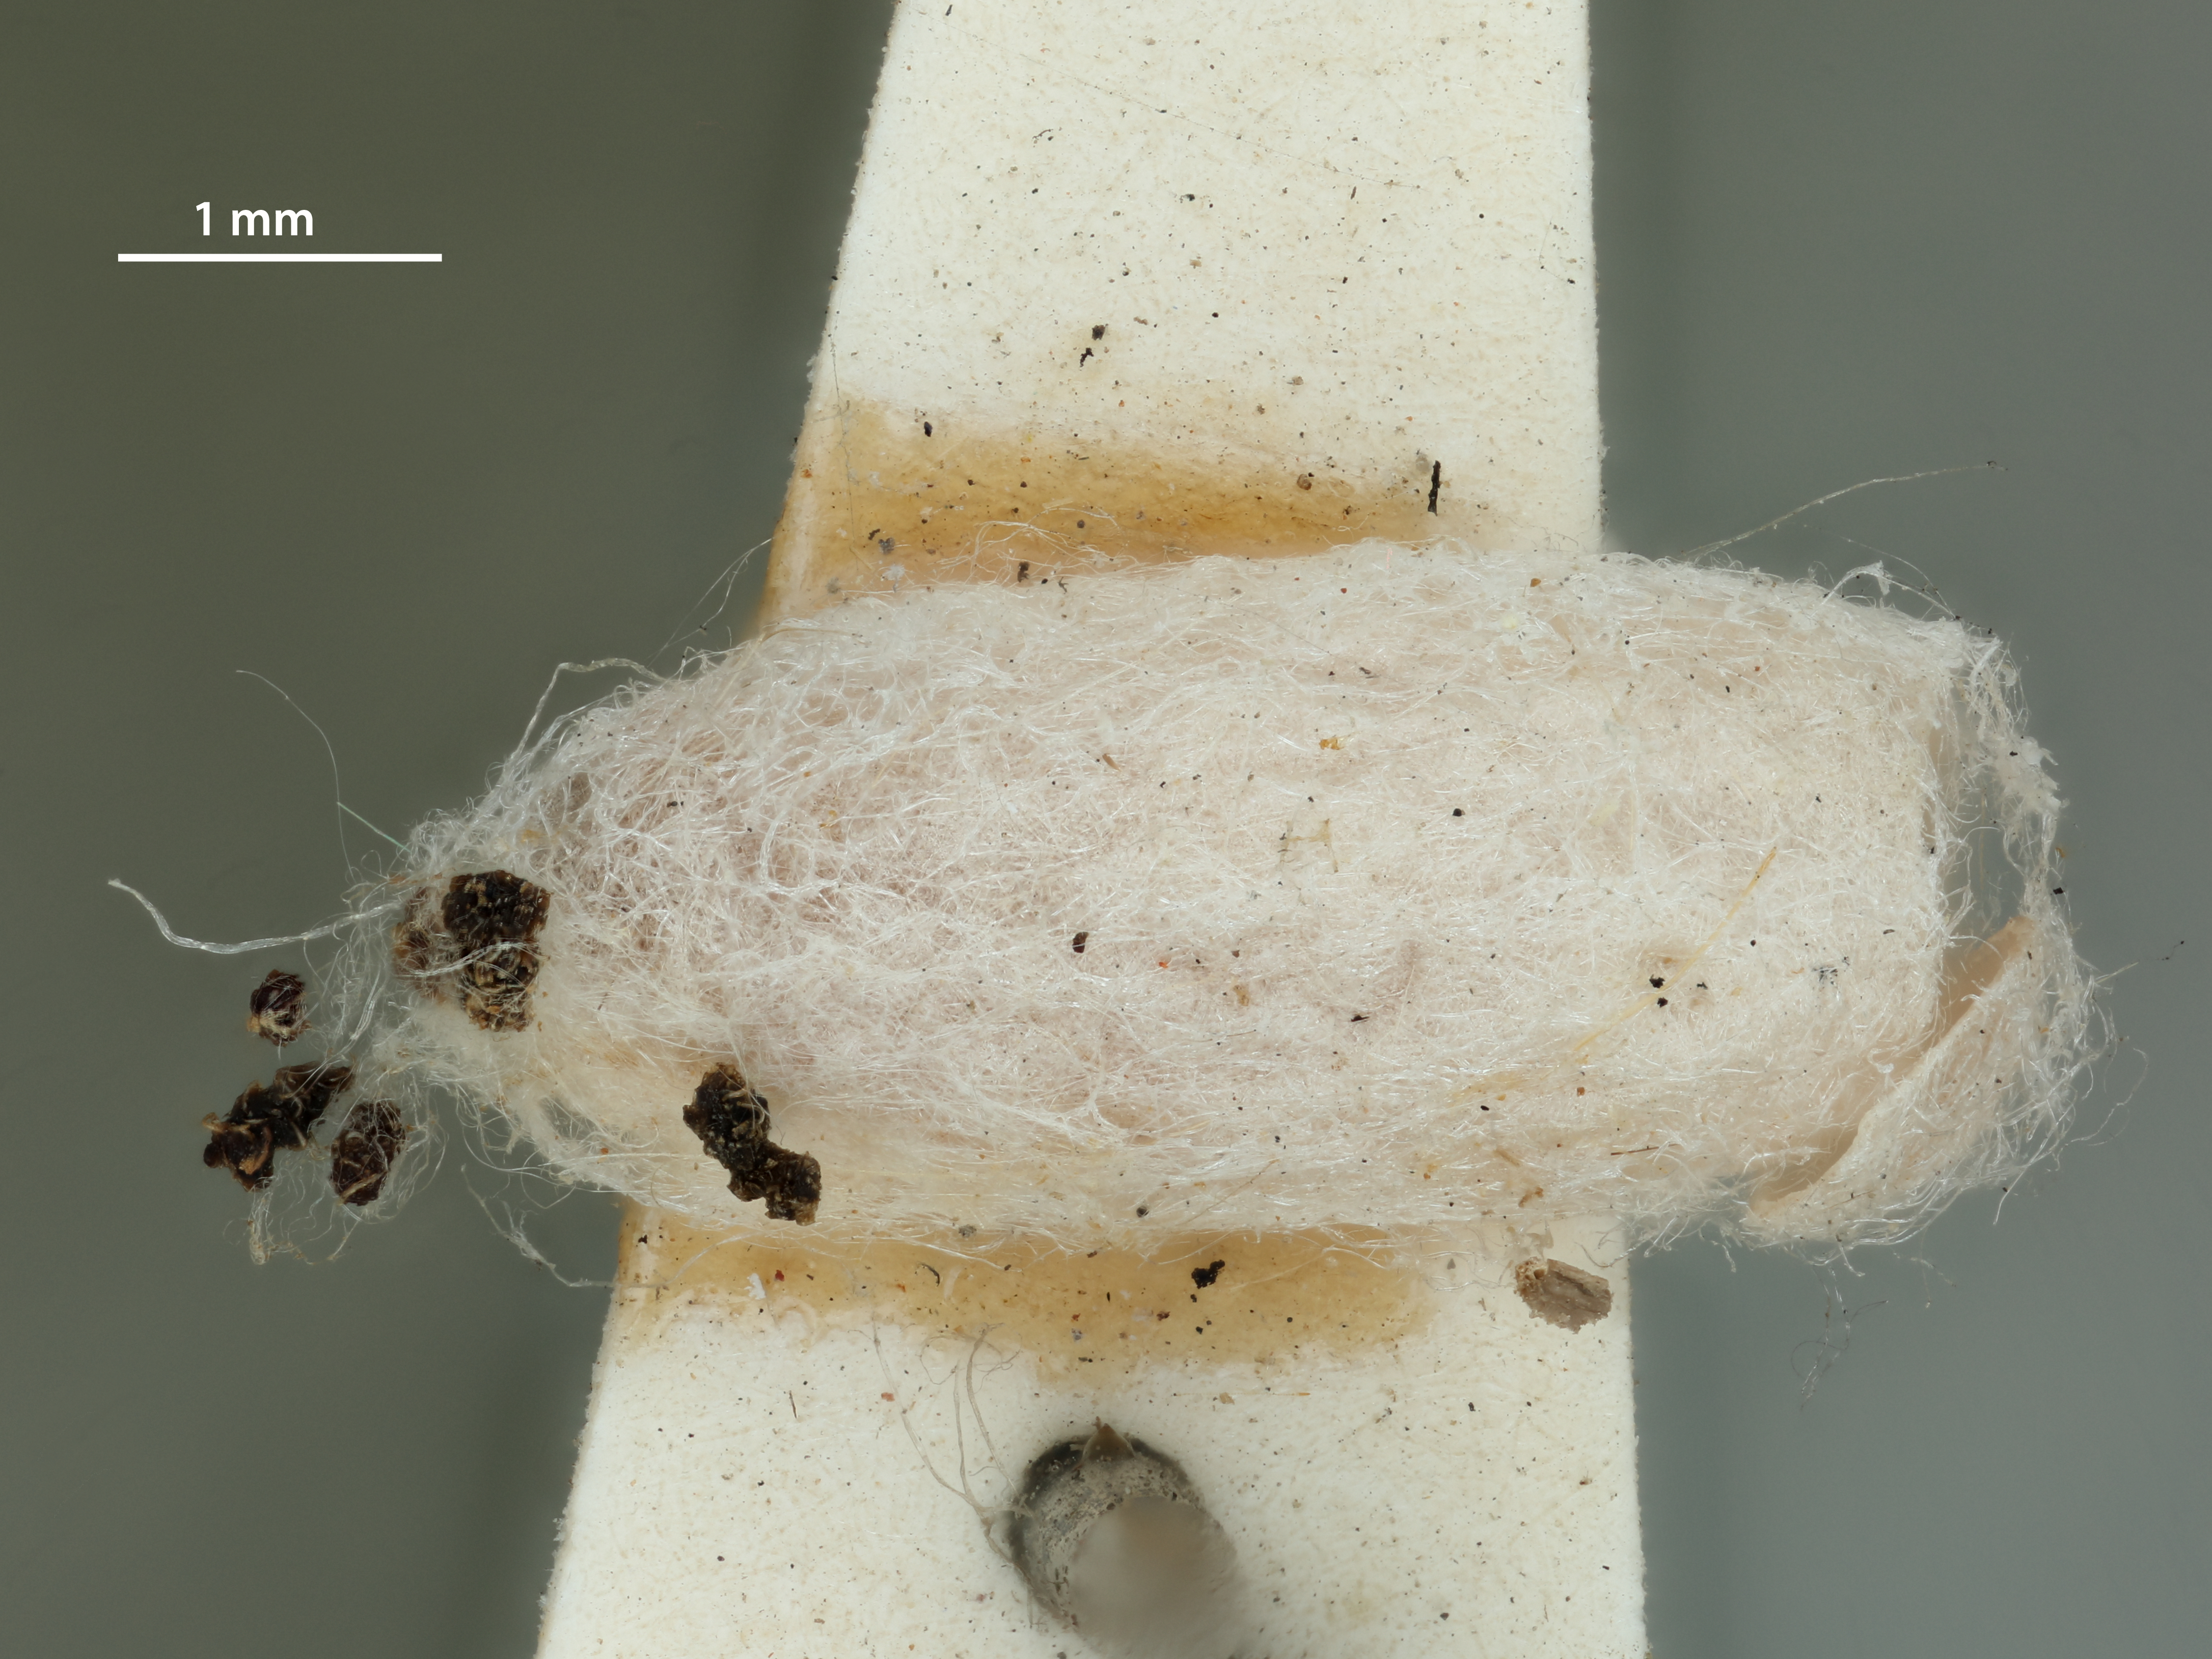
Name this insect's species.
Apanteles clisiocampae
